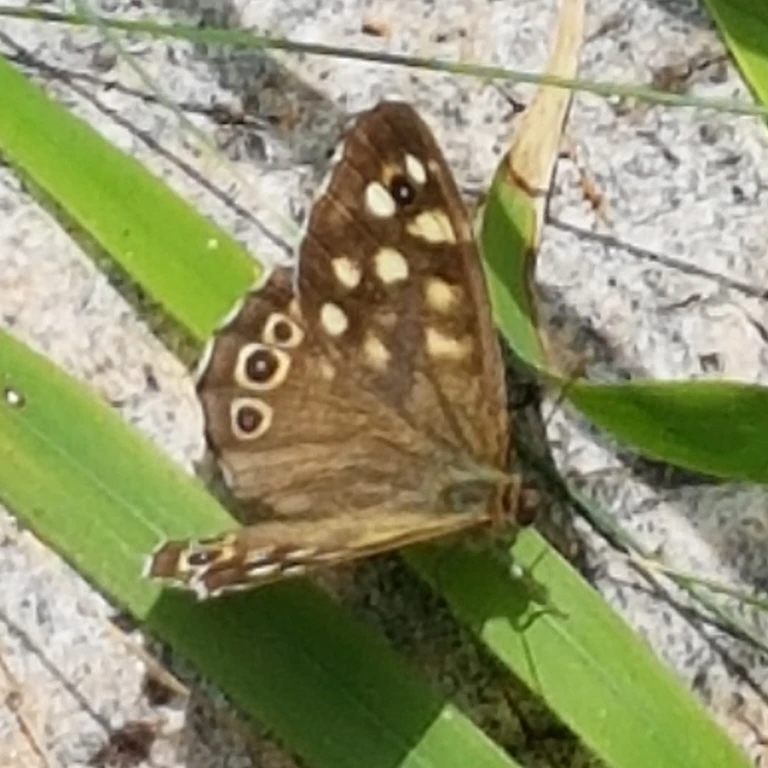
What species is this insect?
Pararge aegeria
